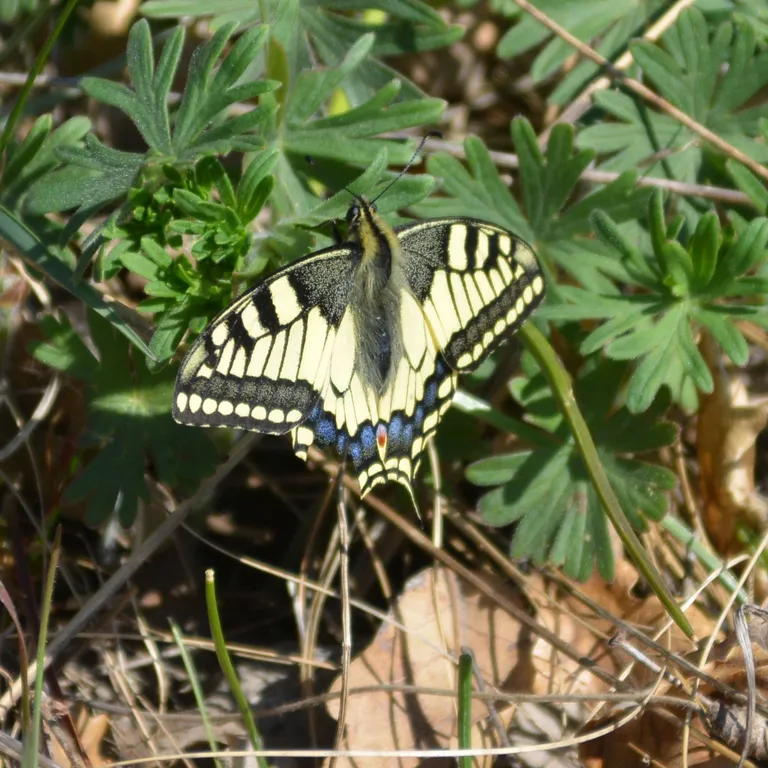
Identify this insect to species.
Papilio machaon
